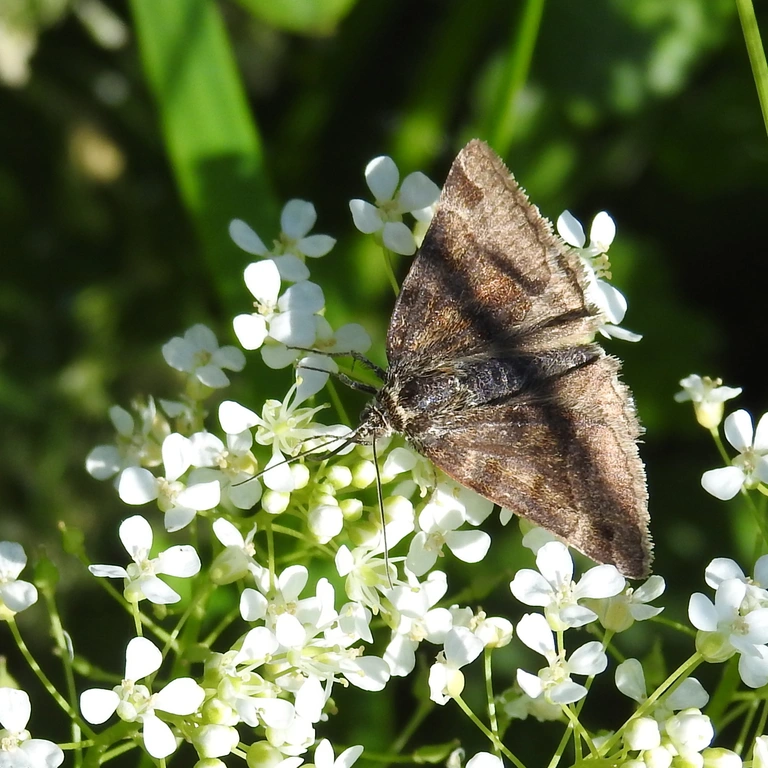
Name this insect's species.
Euclidia glyphica
